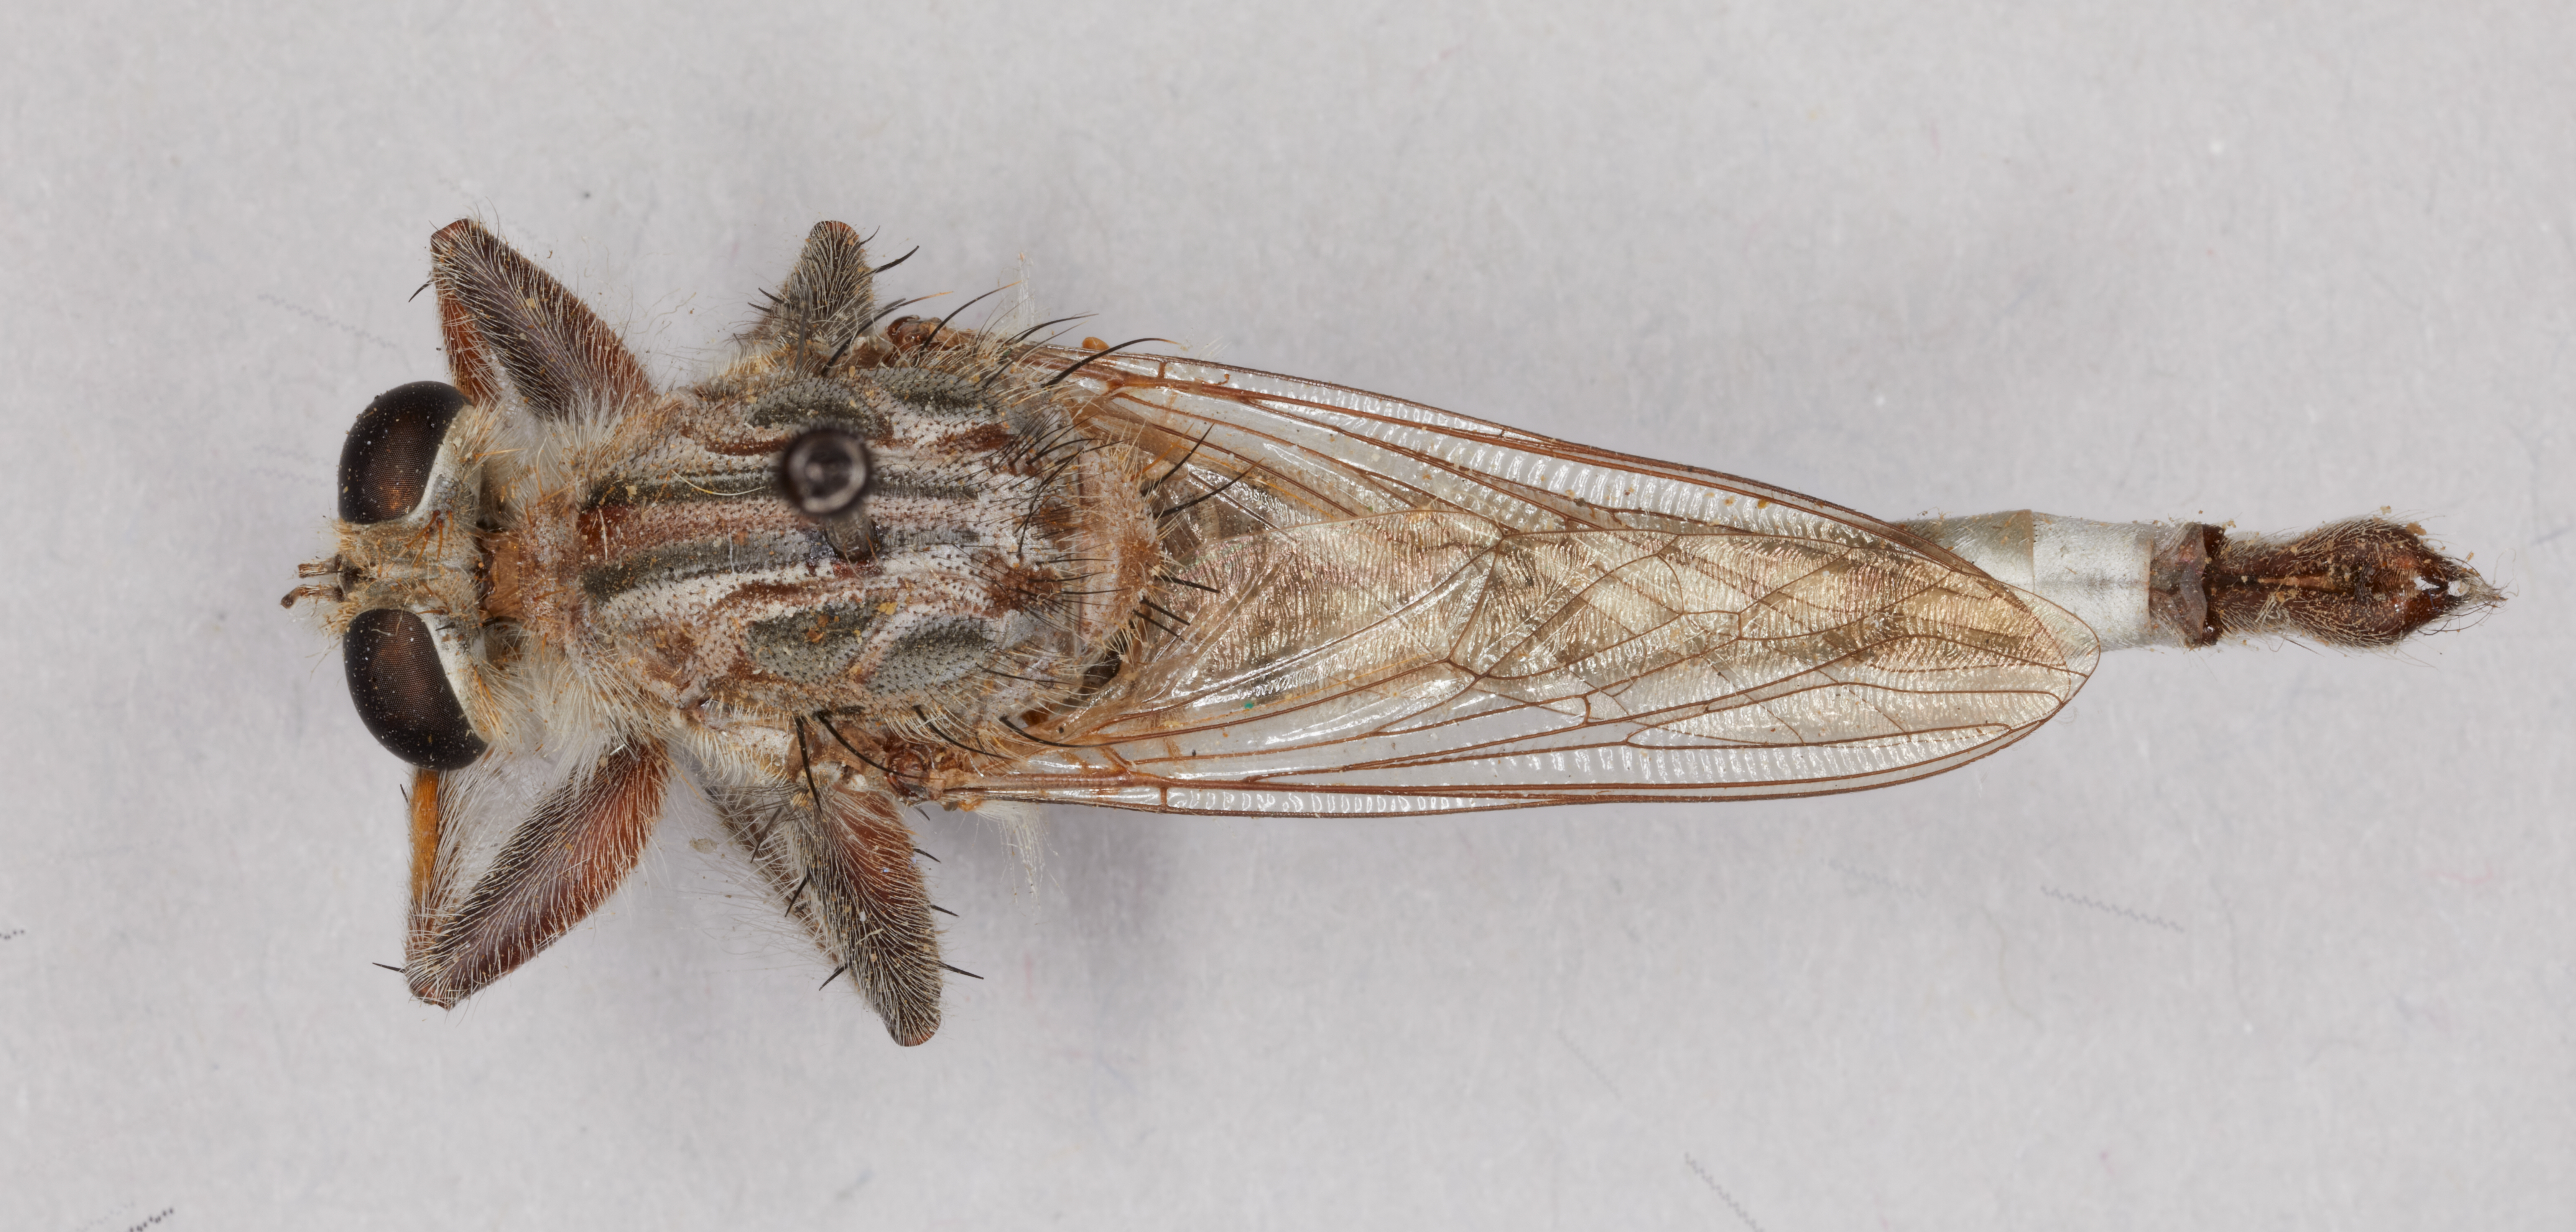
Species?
Erax tricellus
